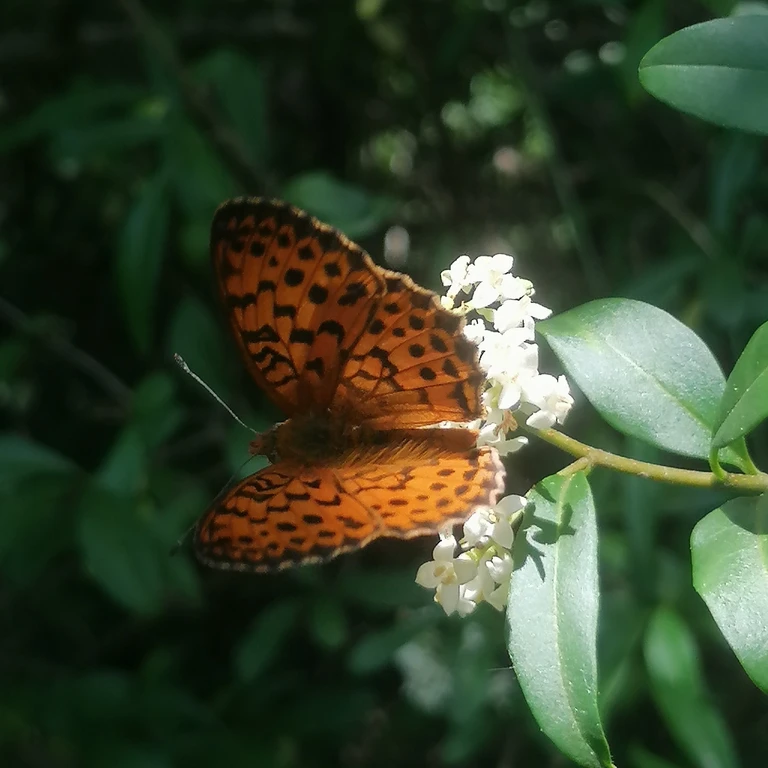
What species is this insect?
Brenthis daphne
